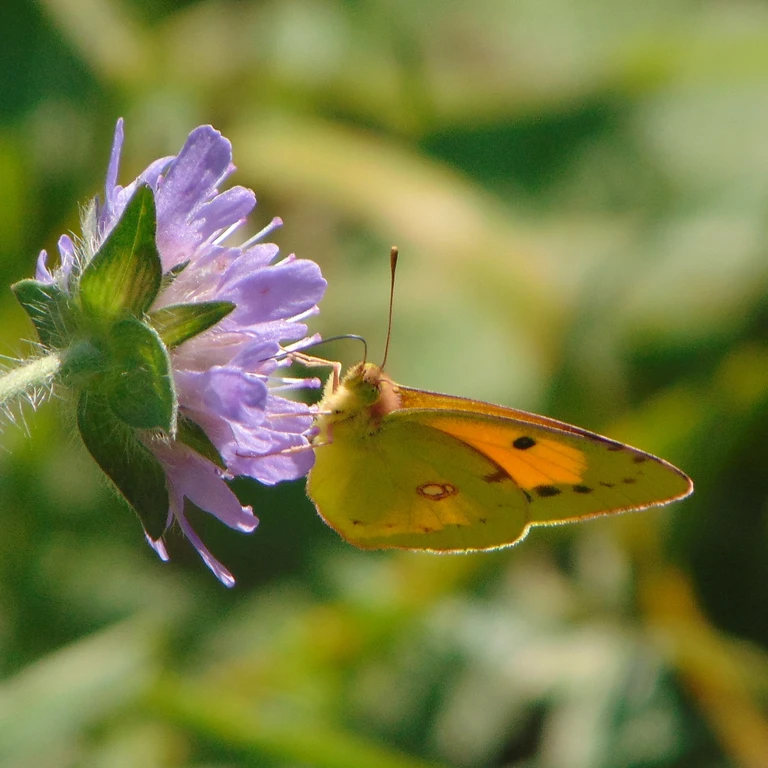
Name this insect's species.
Colias croceus
